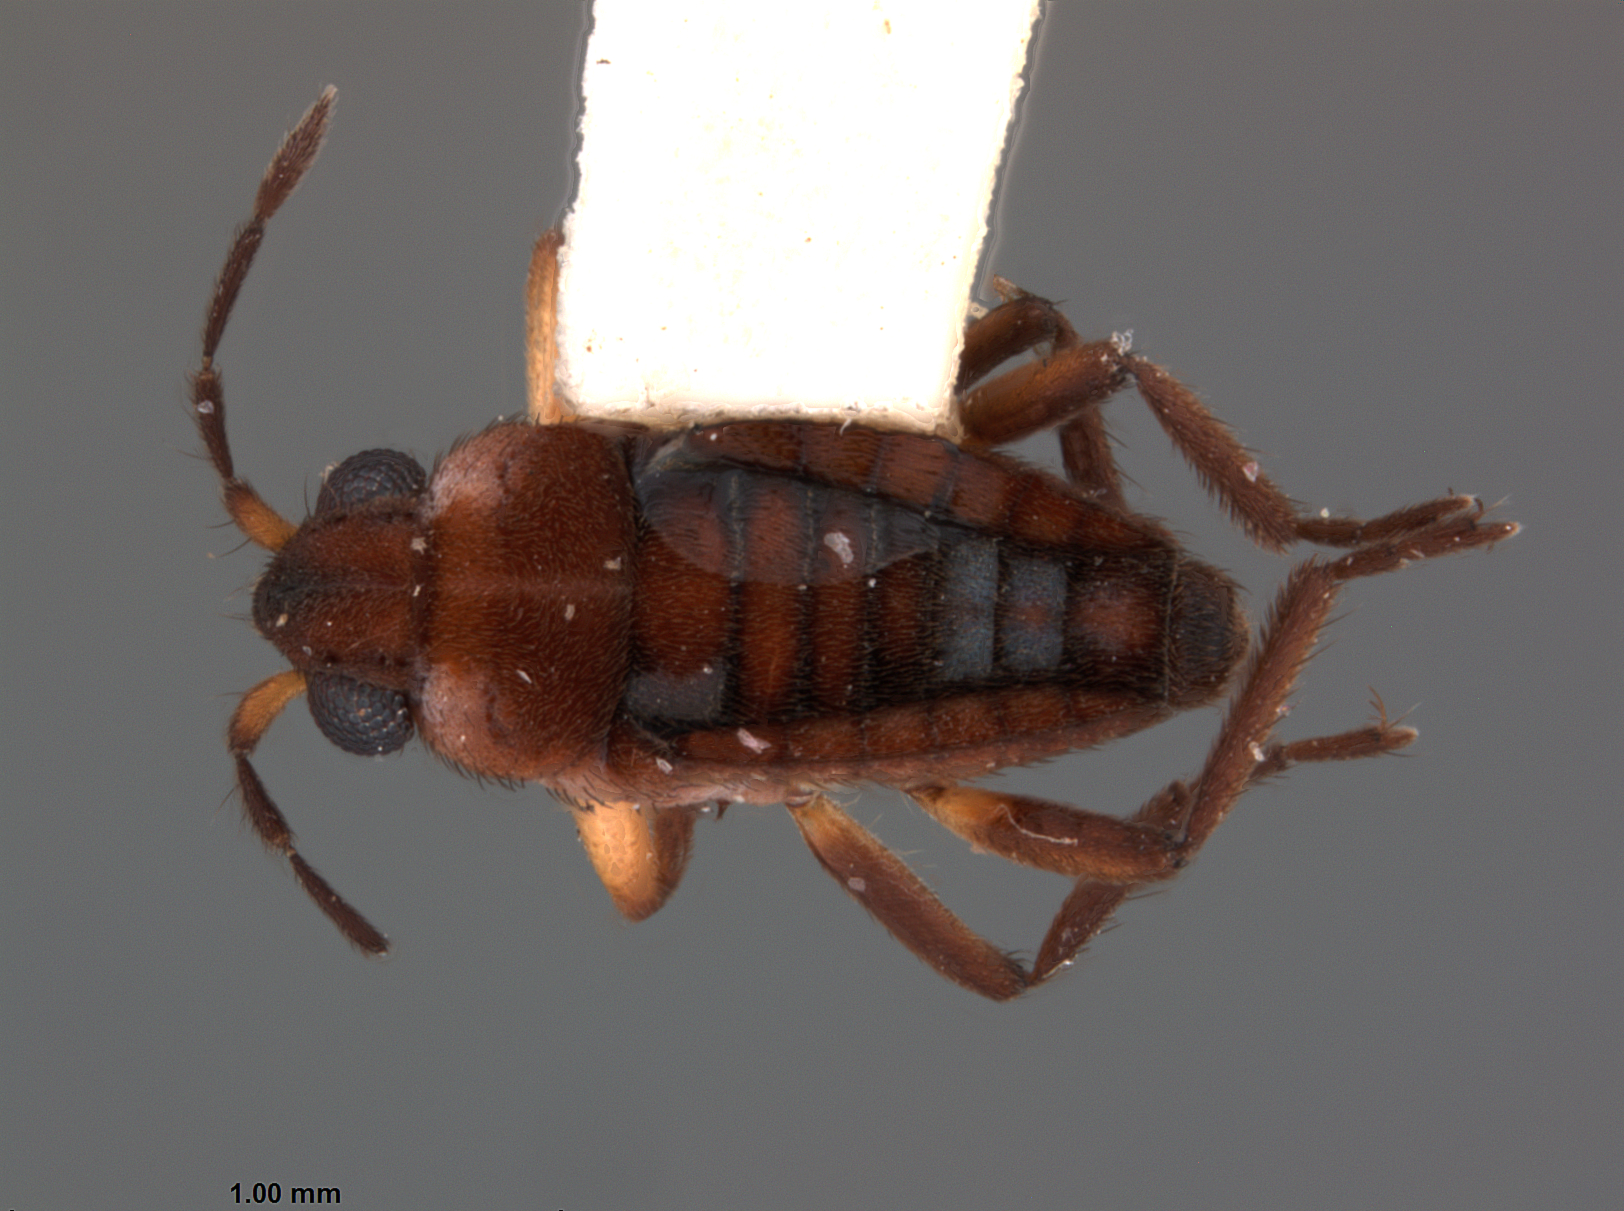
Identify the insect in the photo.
Microvelia laesslei
